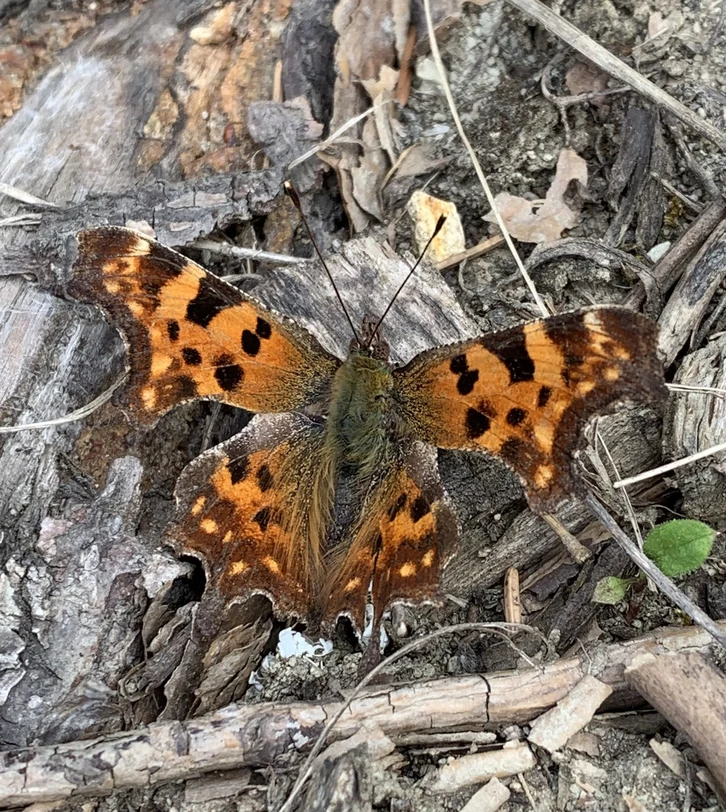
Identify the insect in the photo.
Polygonia c-album
